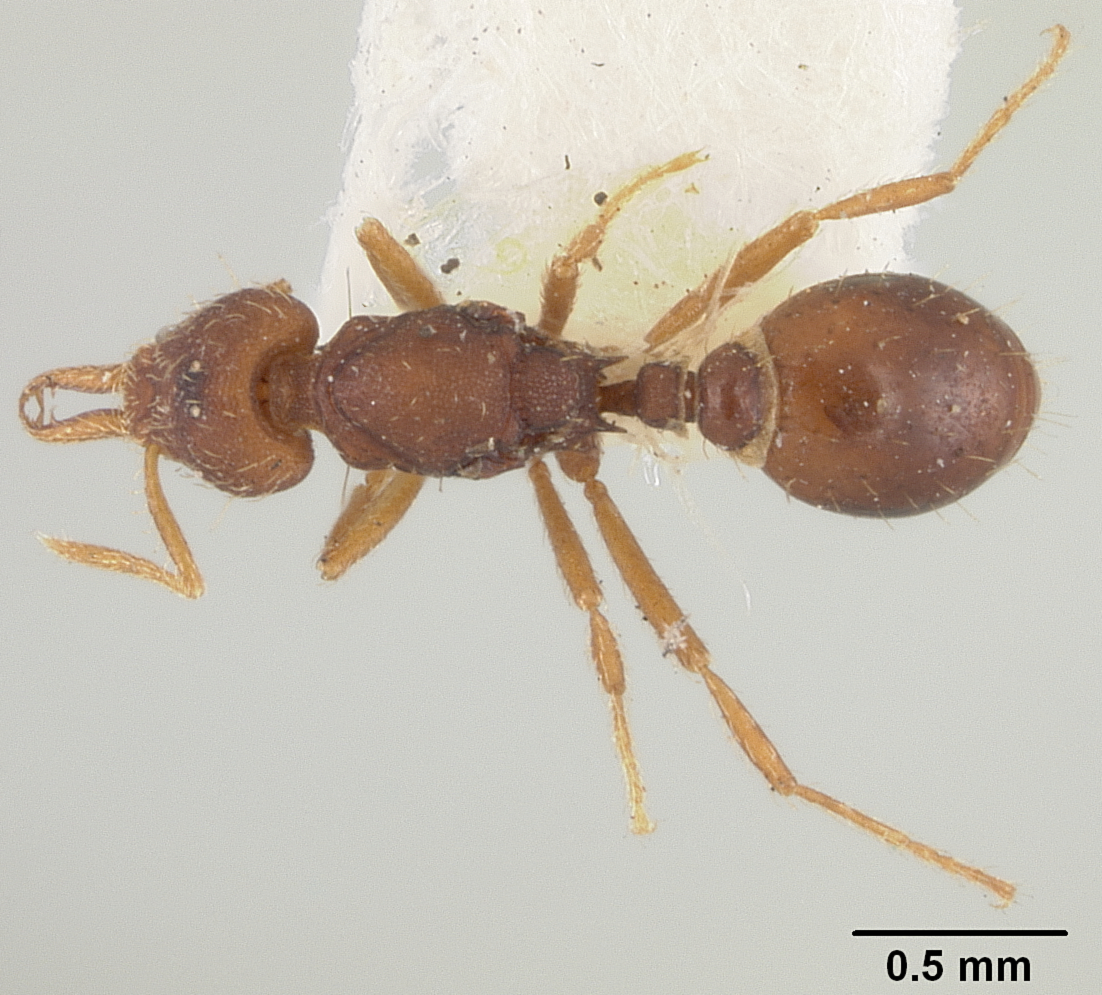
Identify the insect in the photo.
Strumigenys xenognatha
